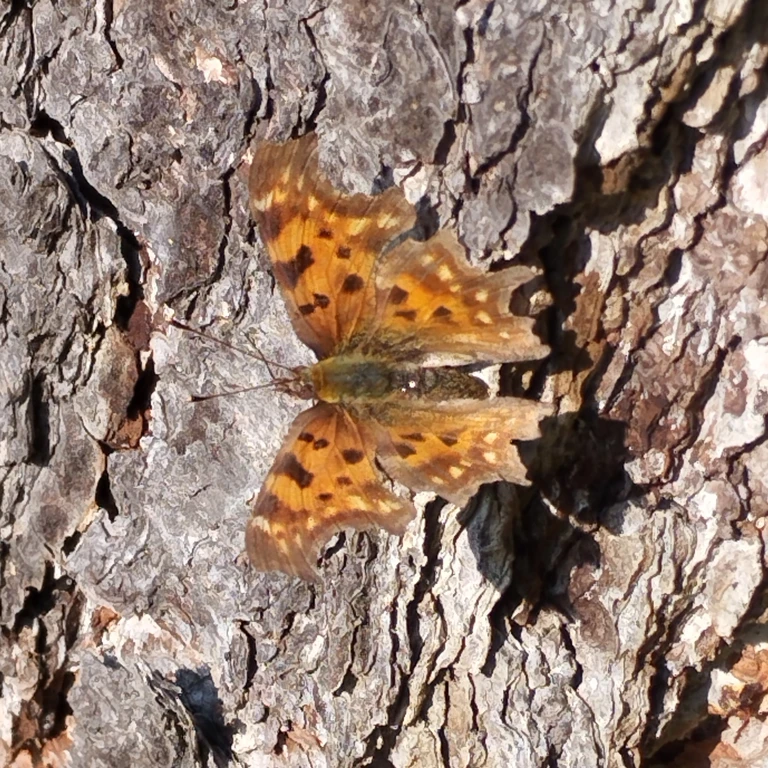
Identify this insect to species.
Polygonia c-album
